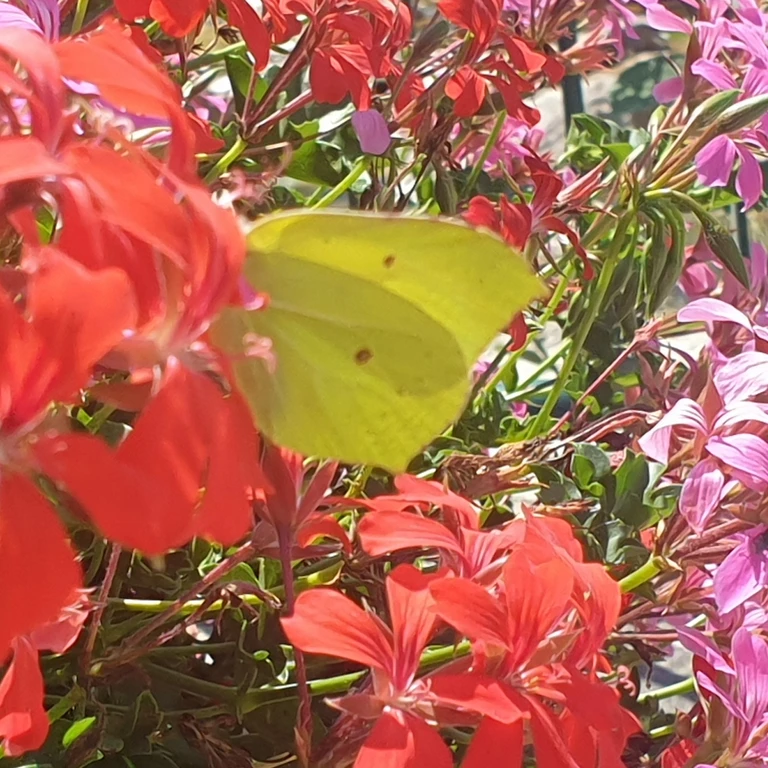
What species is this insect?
Gonepteryx rhamni
